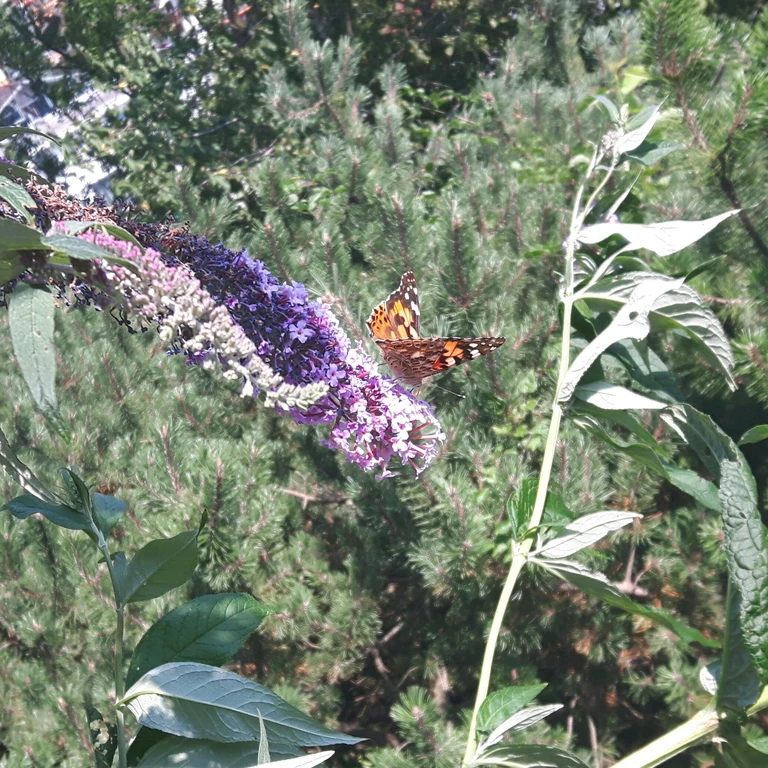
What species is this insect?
Vanessa cardui
